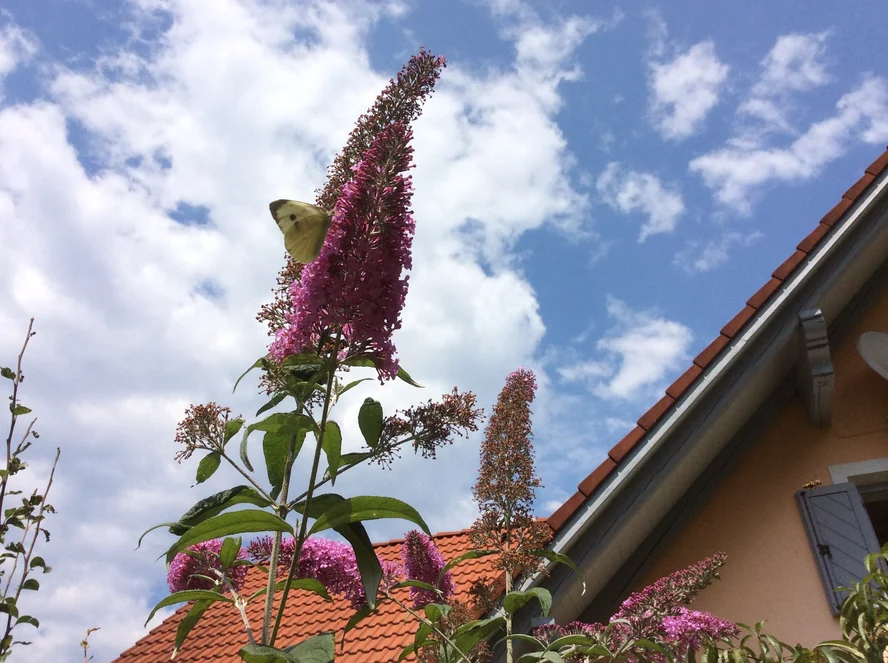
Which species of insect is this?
Pieris brassicae
